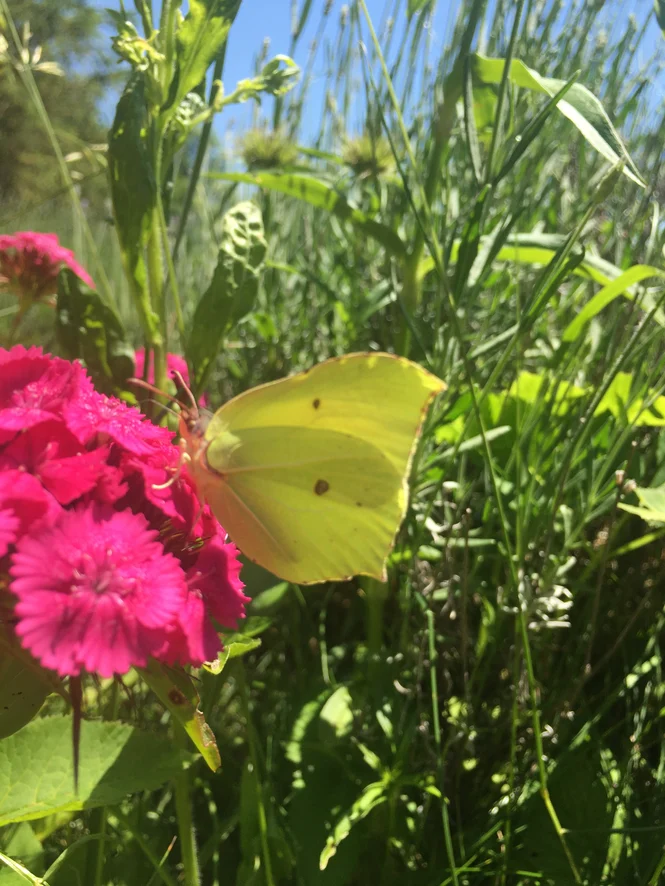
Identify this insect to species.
Gonepteryx rhamni
